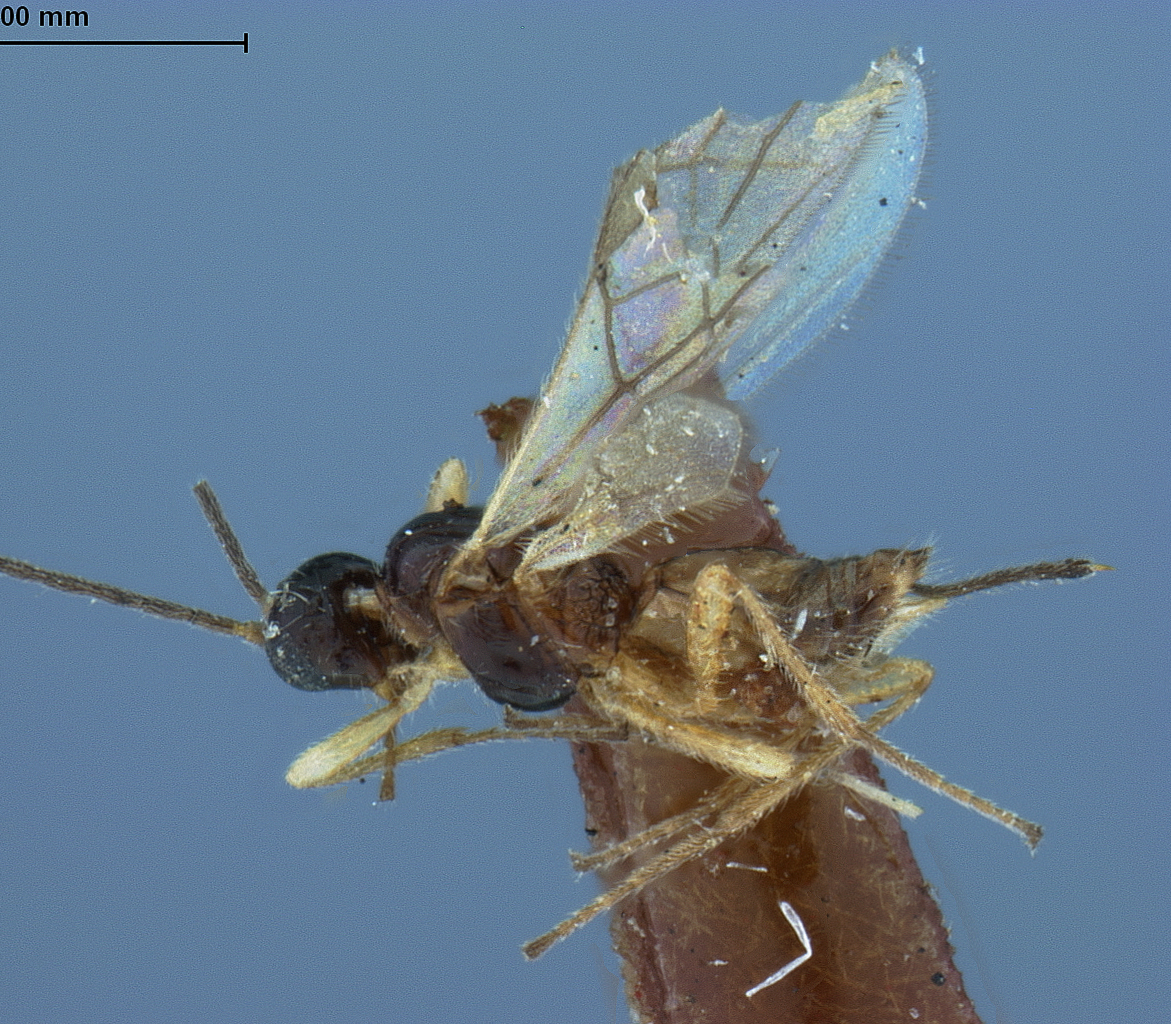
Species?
Hormius pallidipes
